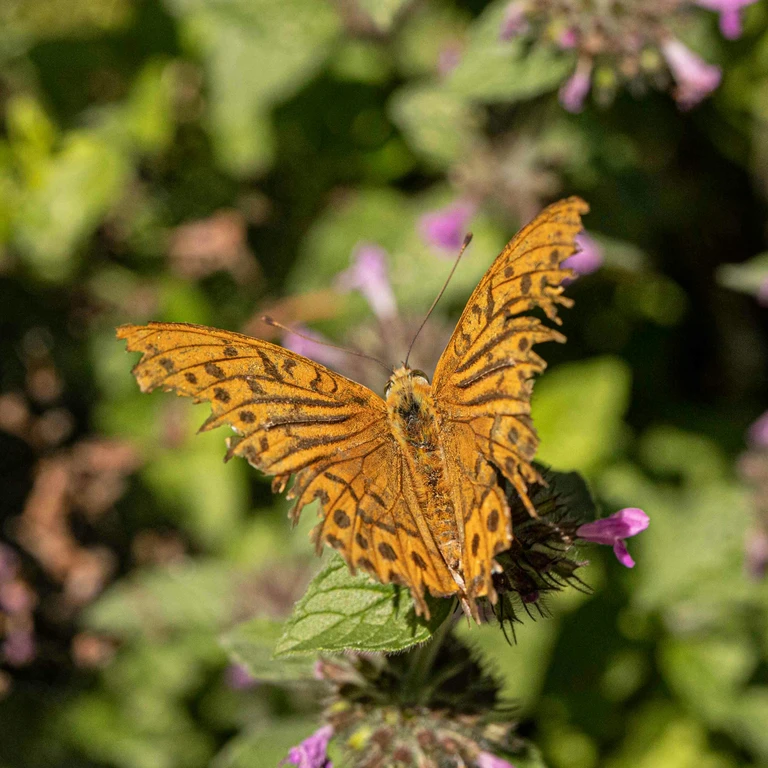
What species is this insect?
Argynnis paphia
